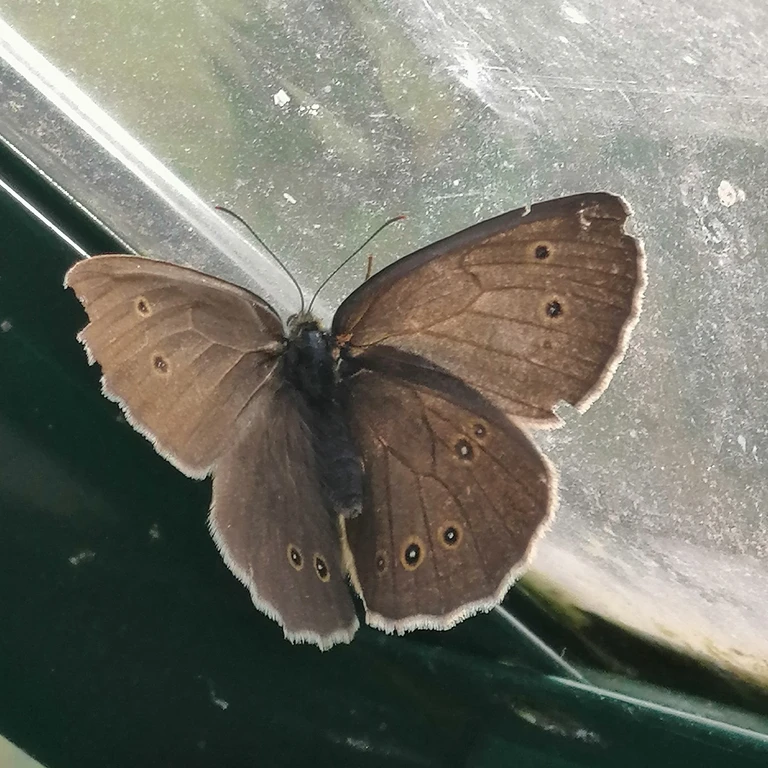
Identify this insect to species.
Aphantopus hyperantus
